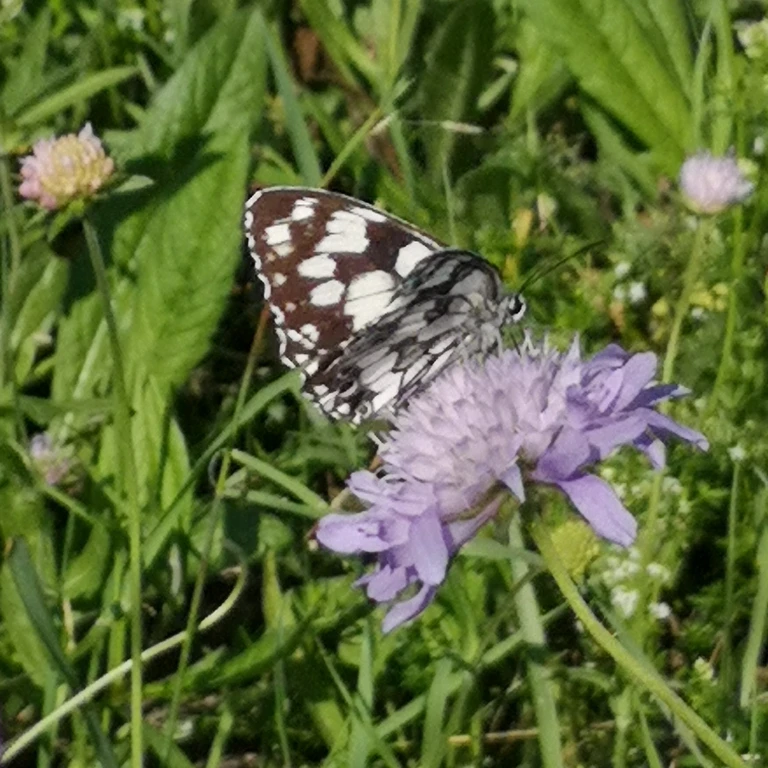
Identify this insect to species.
Melanargia galathea
